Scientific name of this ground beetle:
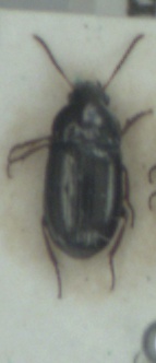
Amara tibialis
